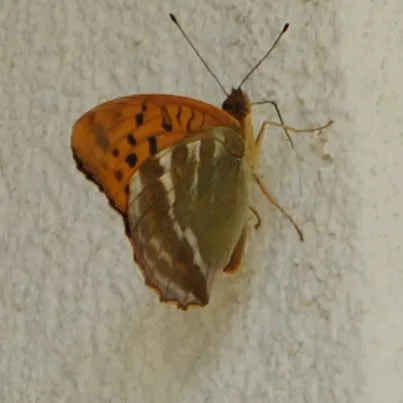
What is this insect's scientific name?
Argynnis paphia
